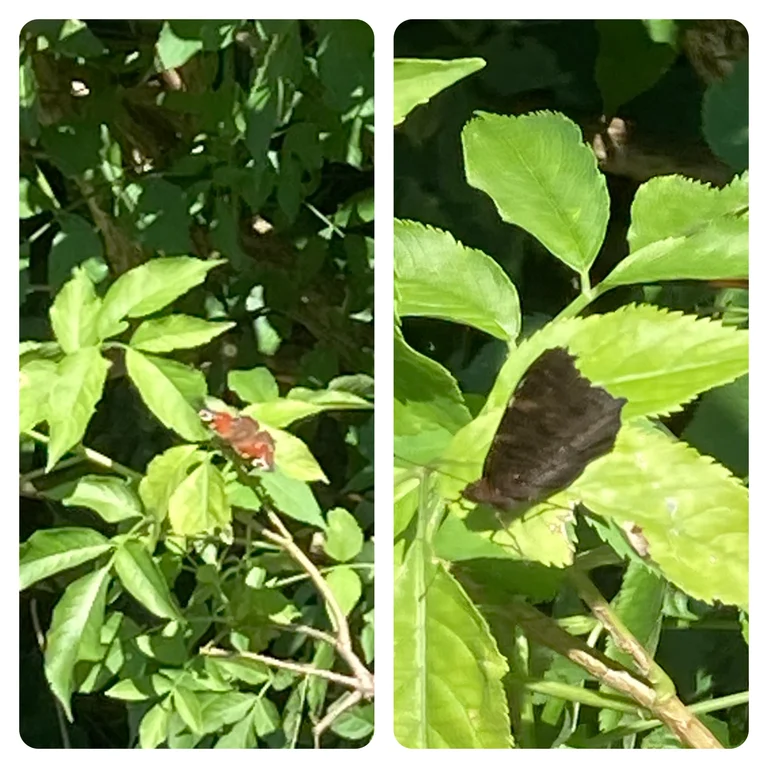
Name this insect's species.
Aglais io
